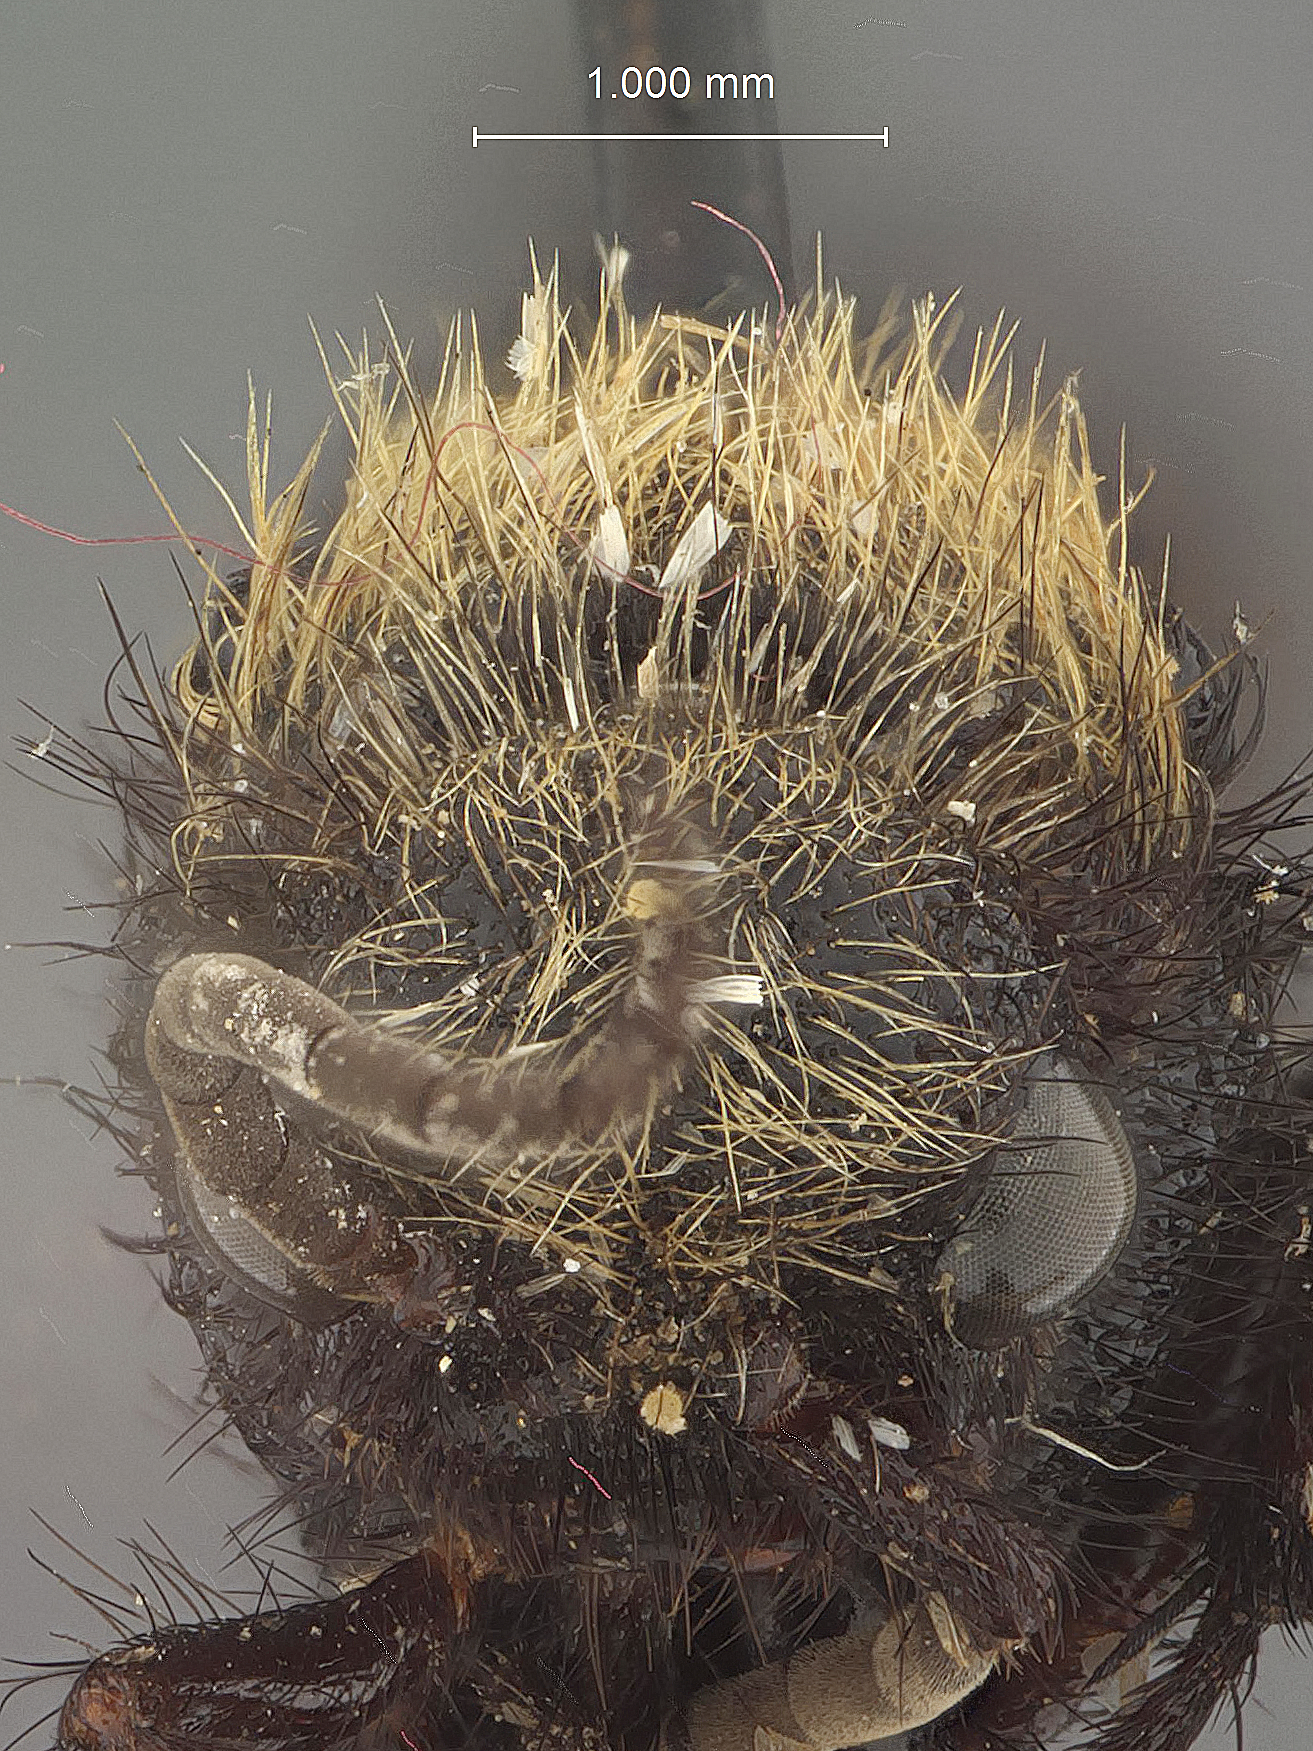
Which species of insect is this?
Dasymutilla ocydrome
